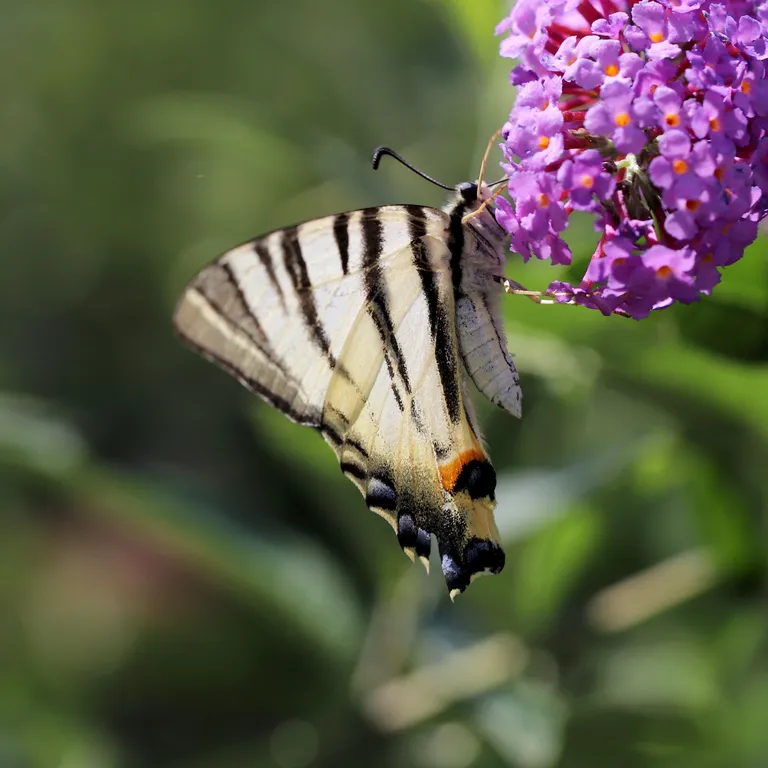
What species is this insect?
Iphiclides podalirius
